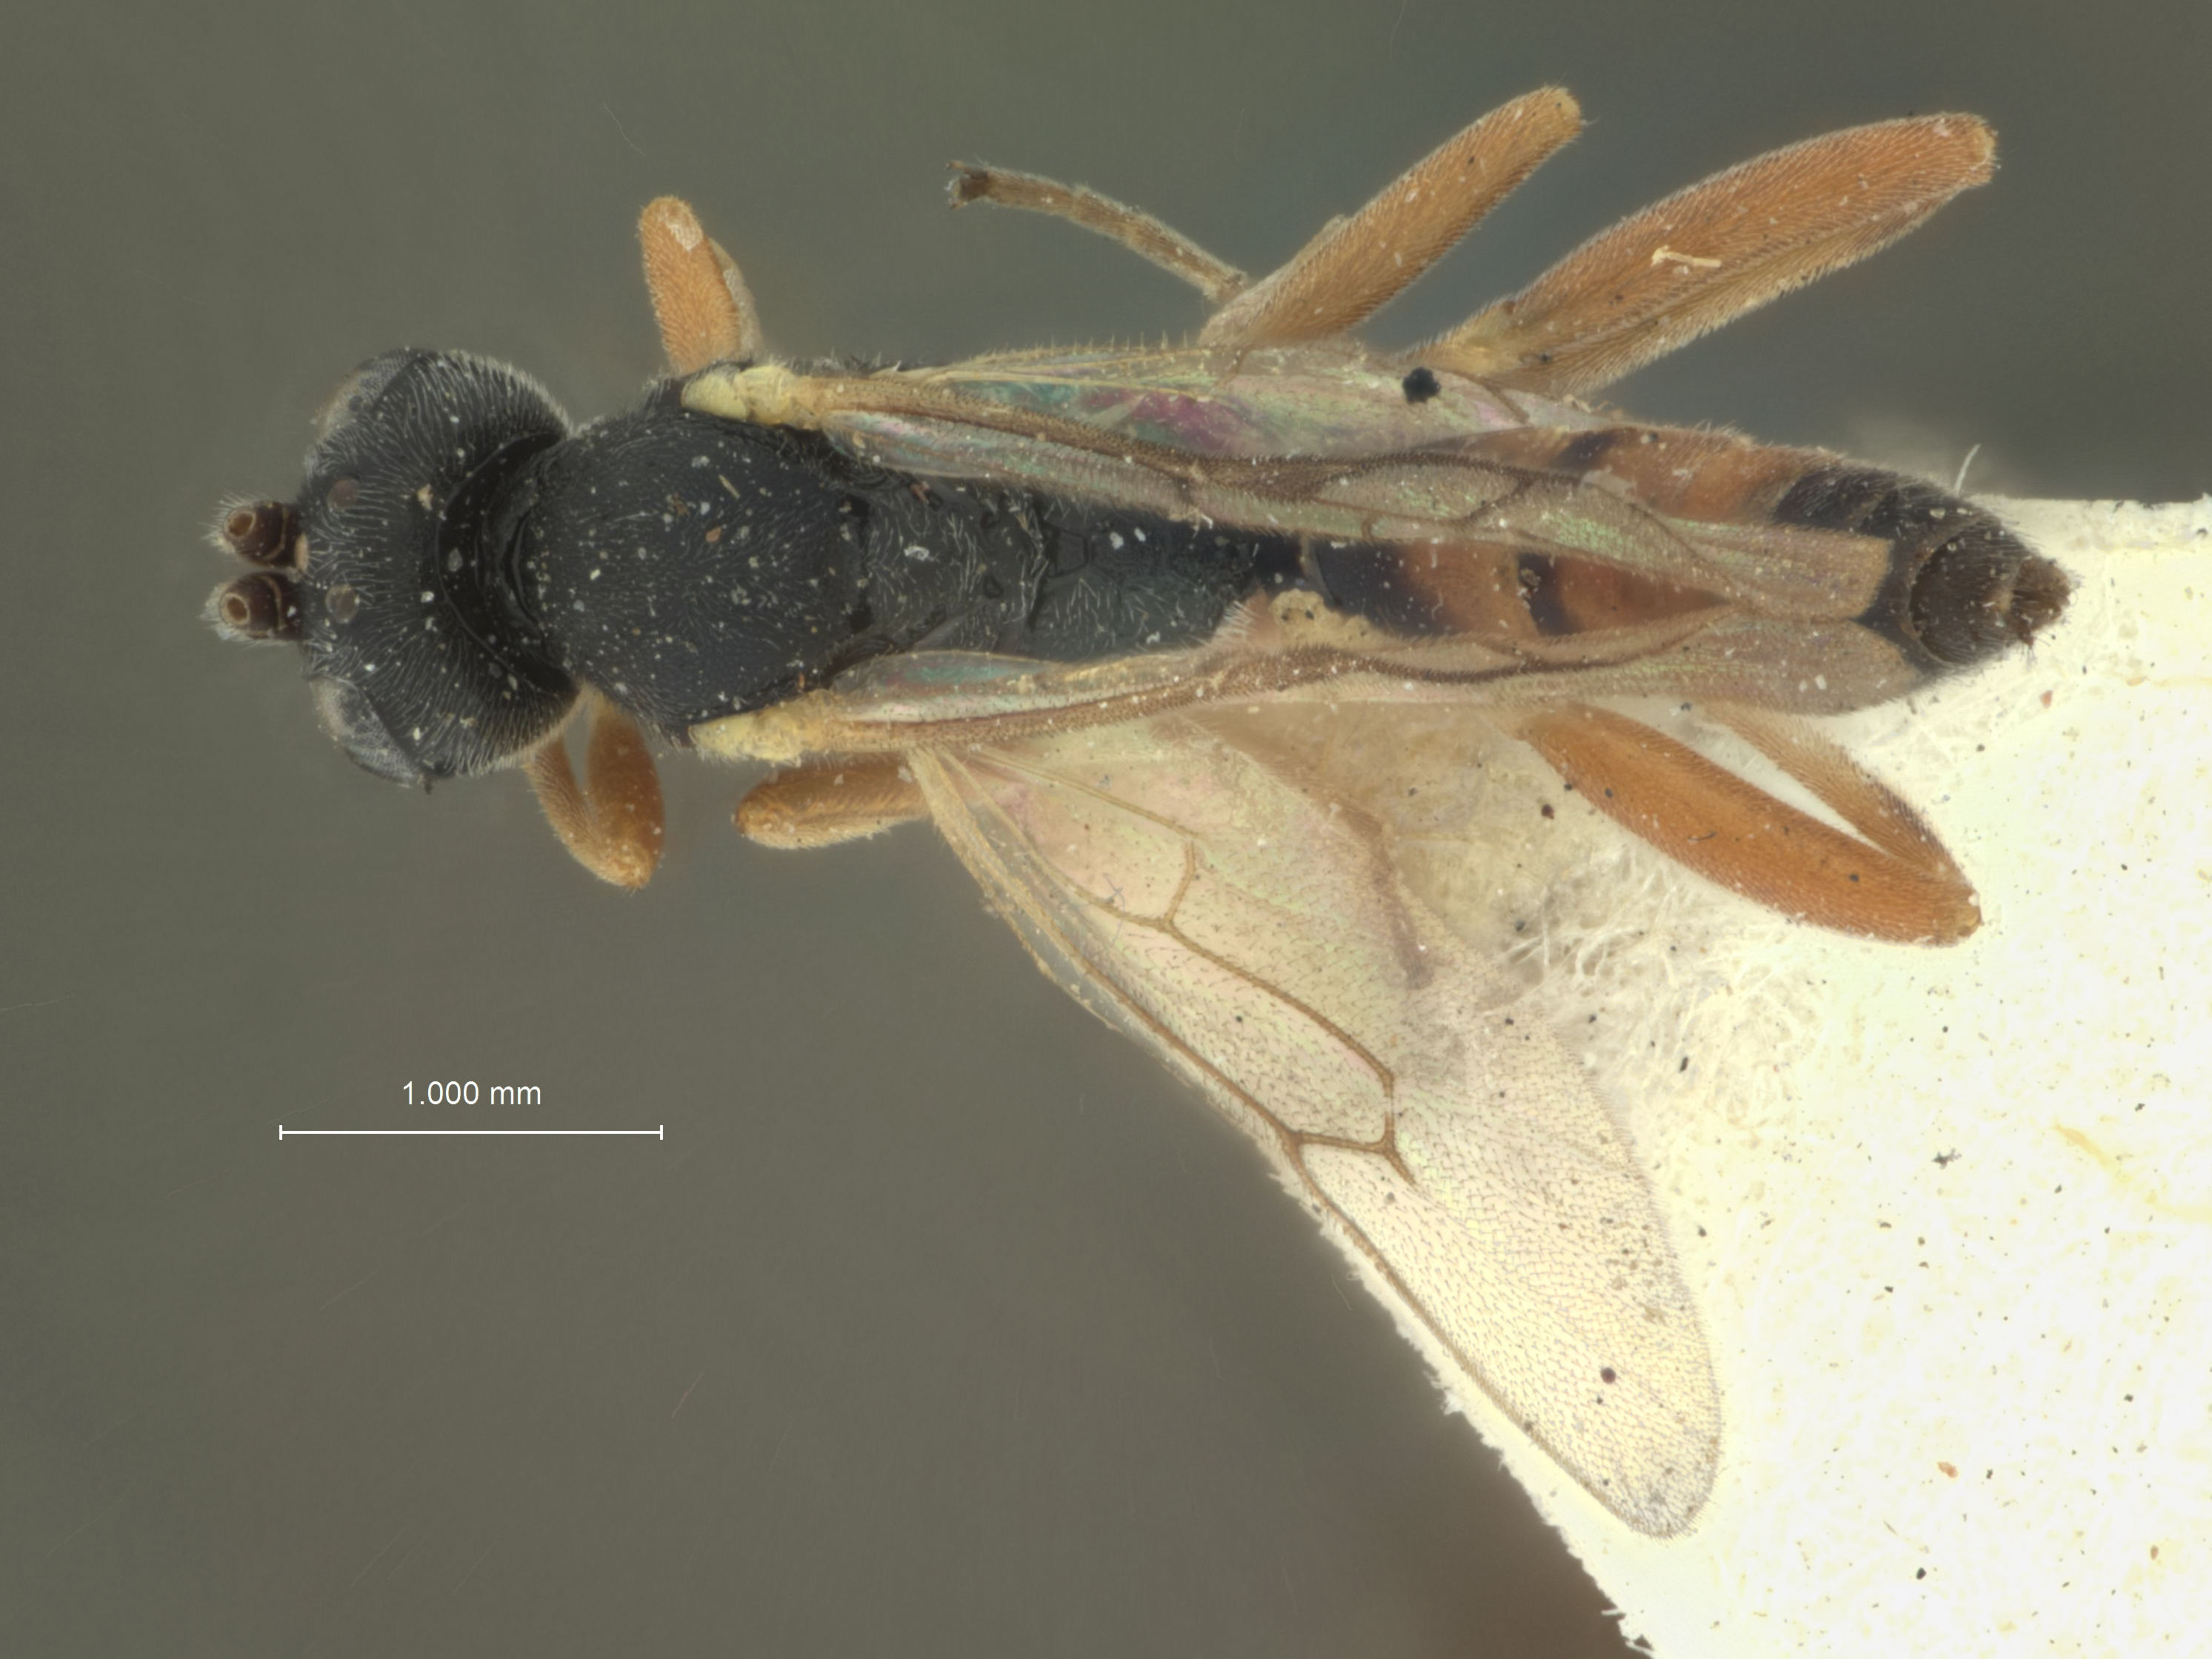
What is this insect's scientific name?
Limneria nephelodis
